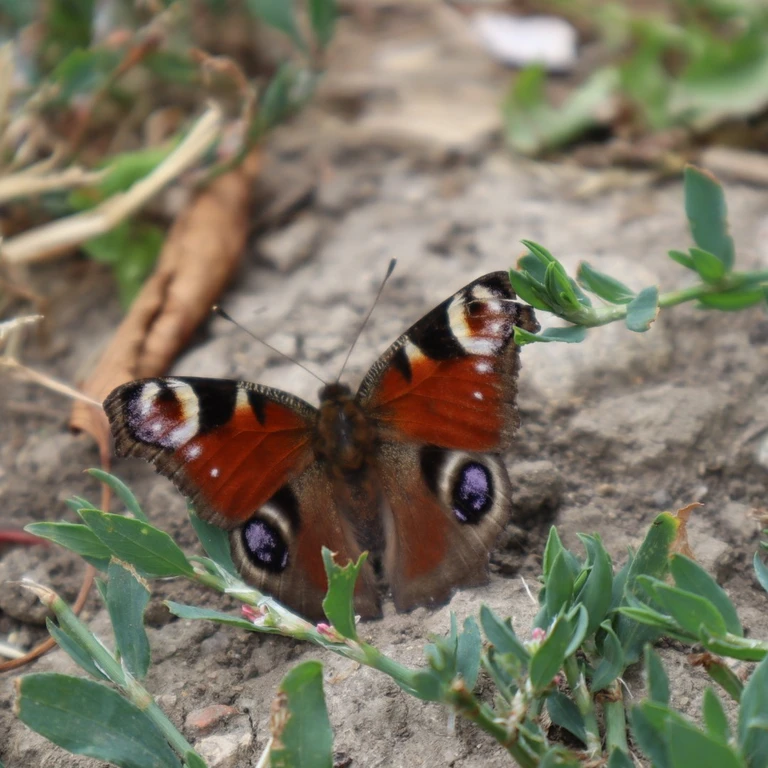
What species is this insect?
Aglais io
